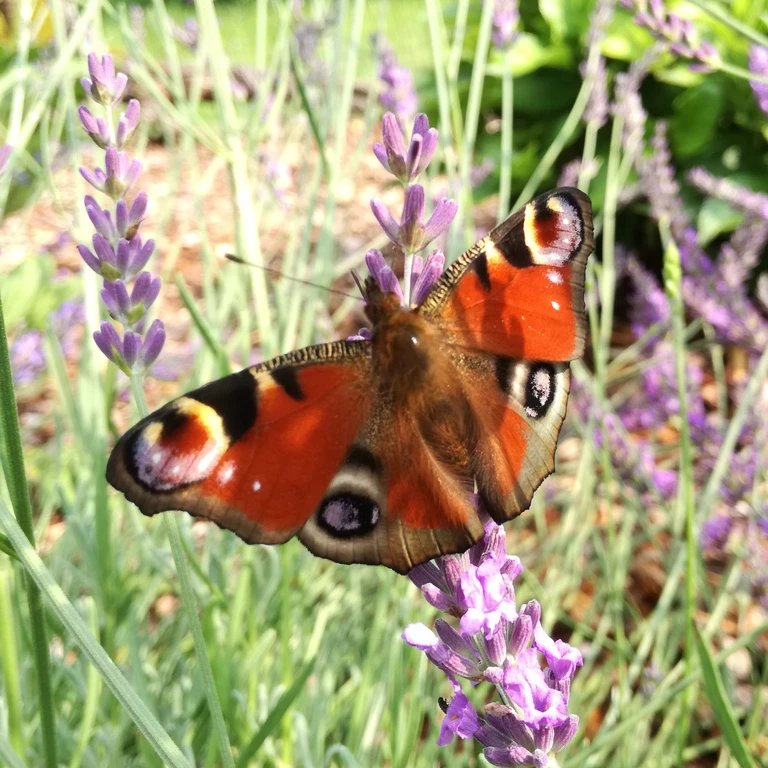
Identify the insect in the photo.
Aglais io
